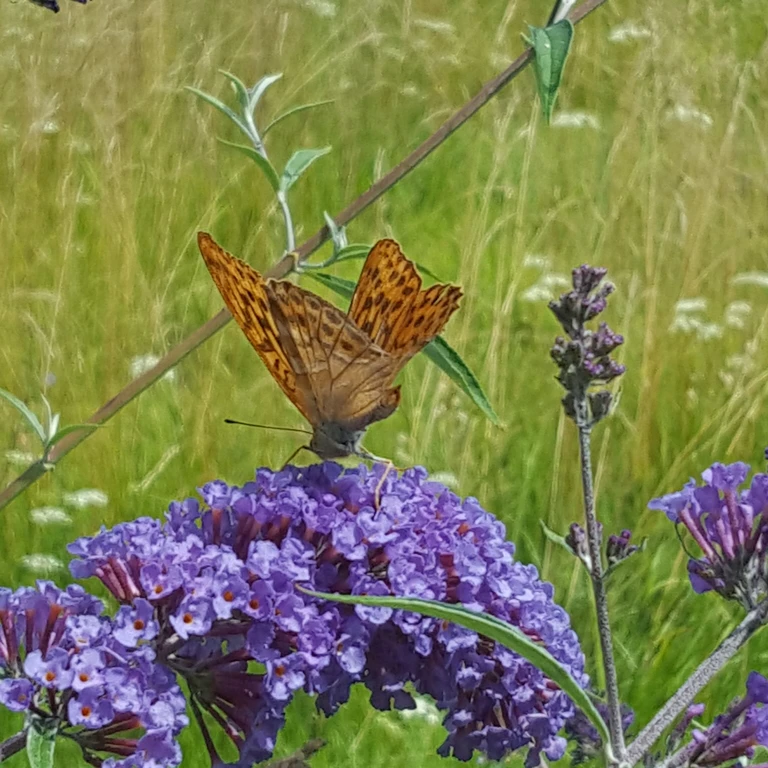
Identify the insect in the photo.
Argynnis paphia
